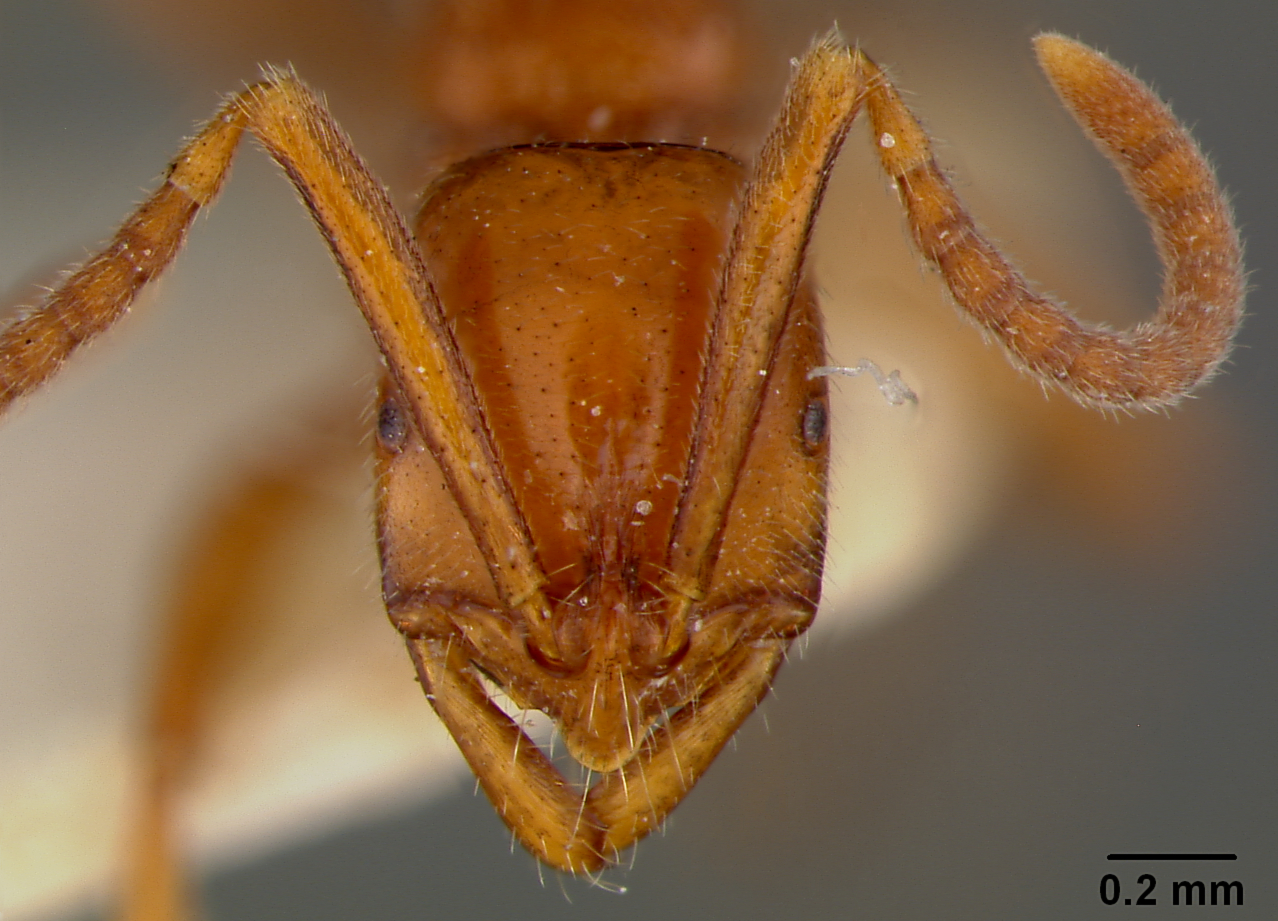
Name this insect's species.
Leptogenys piroskae
